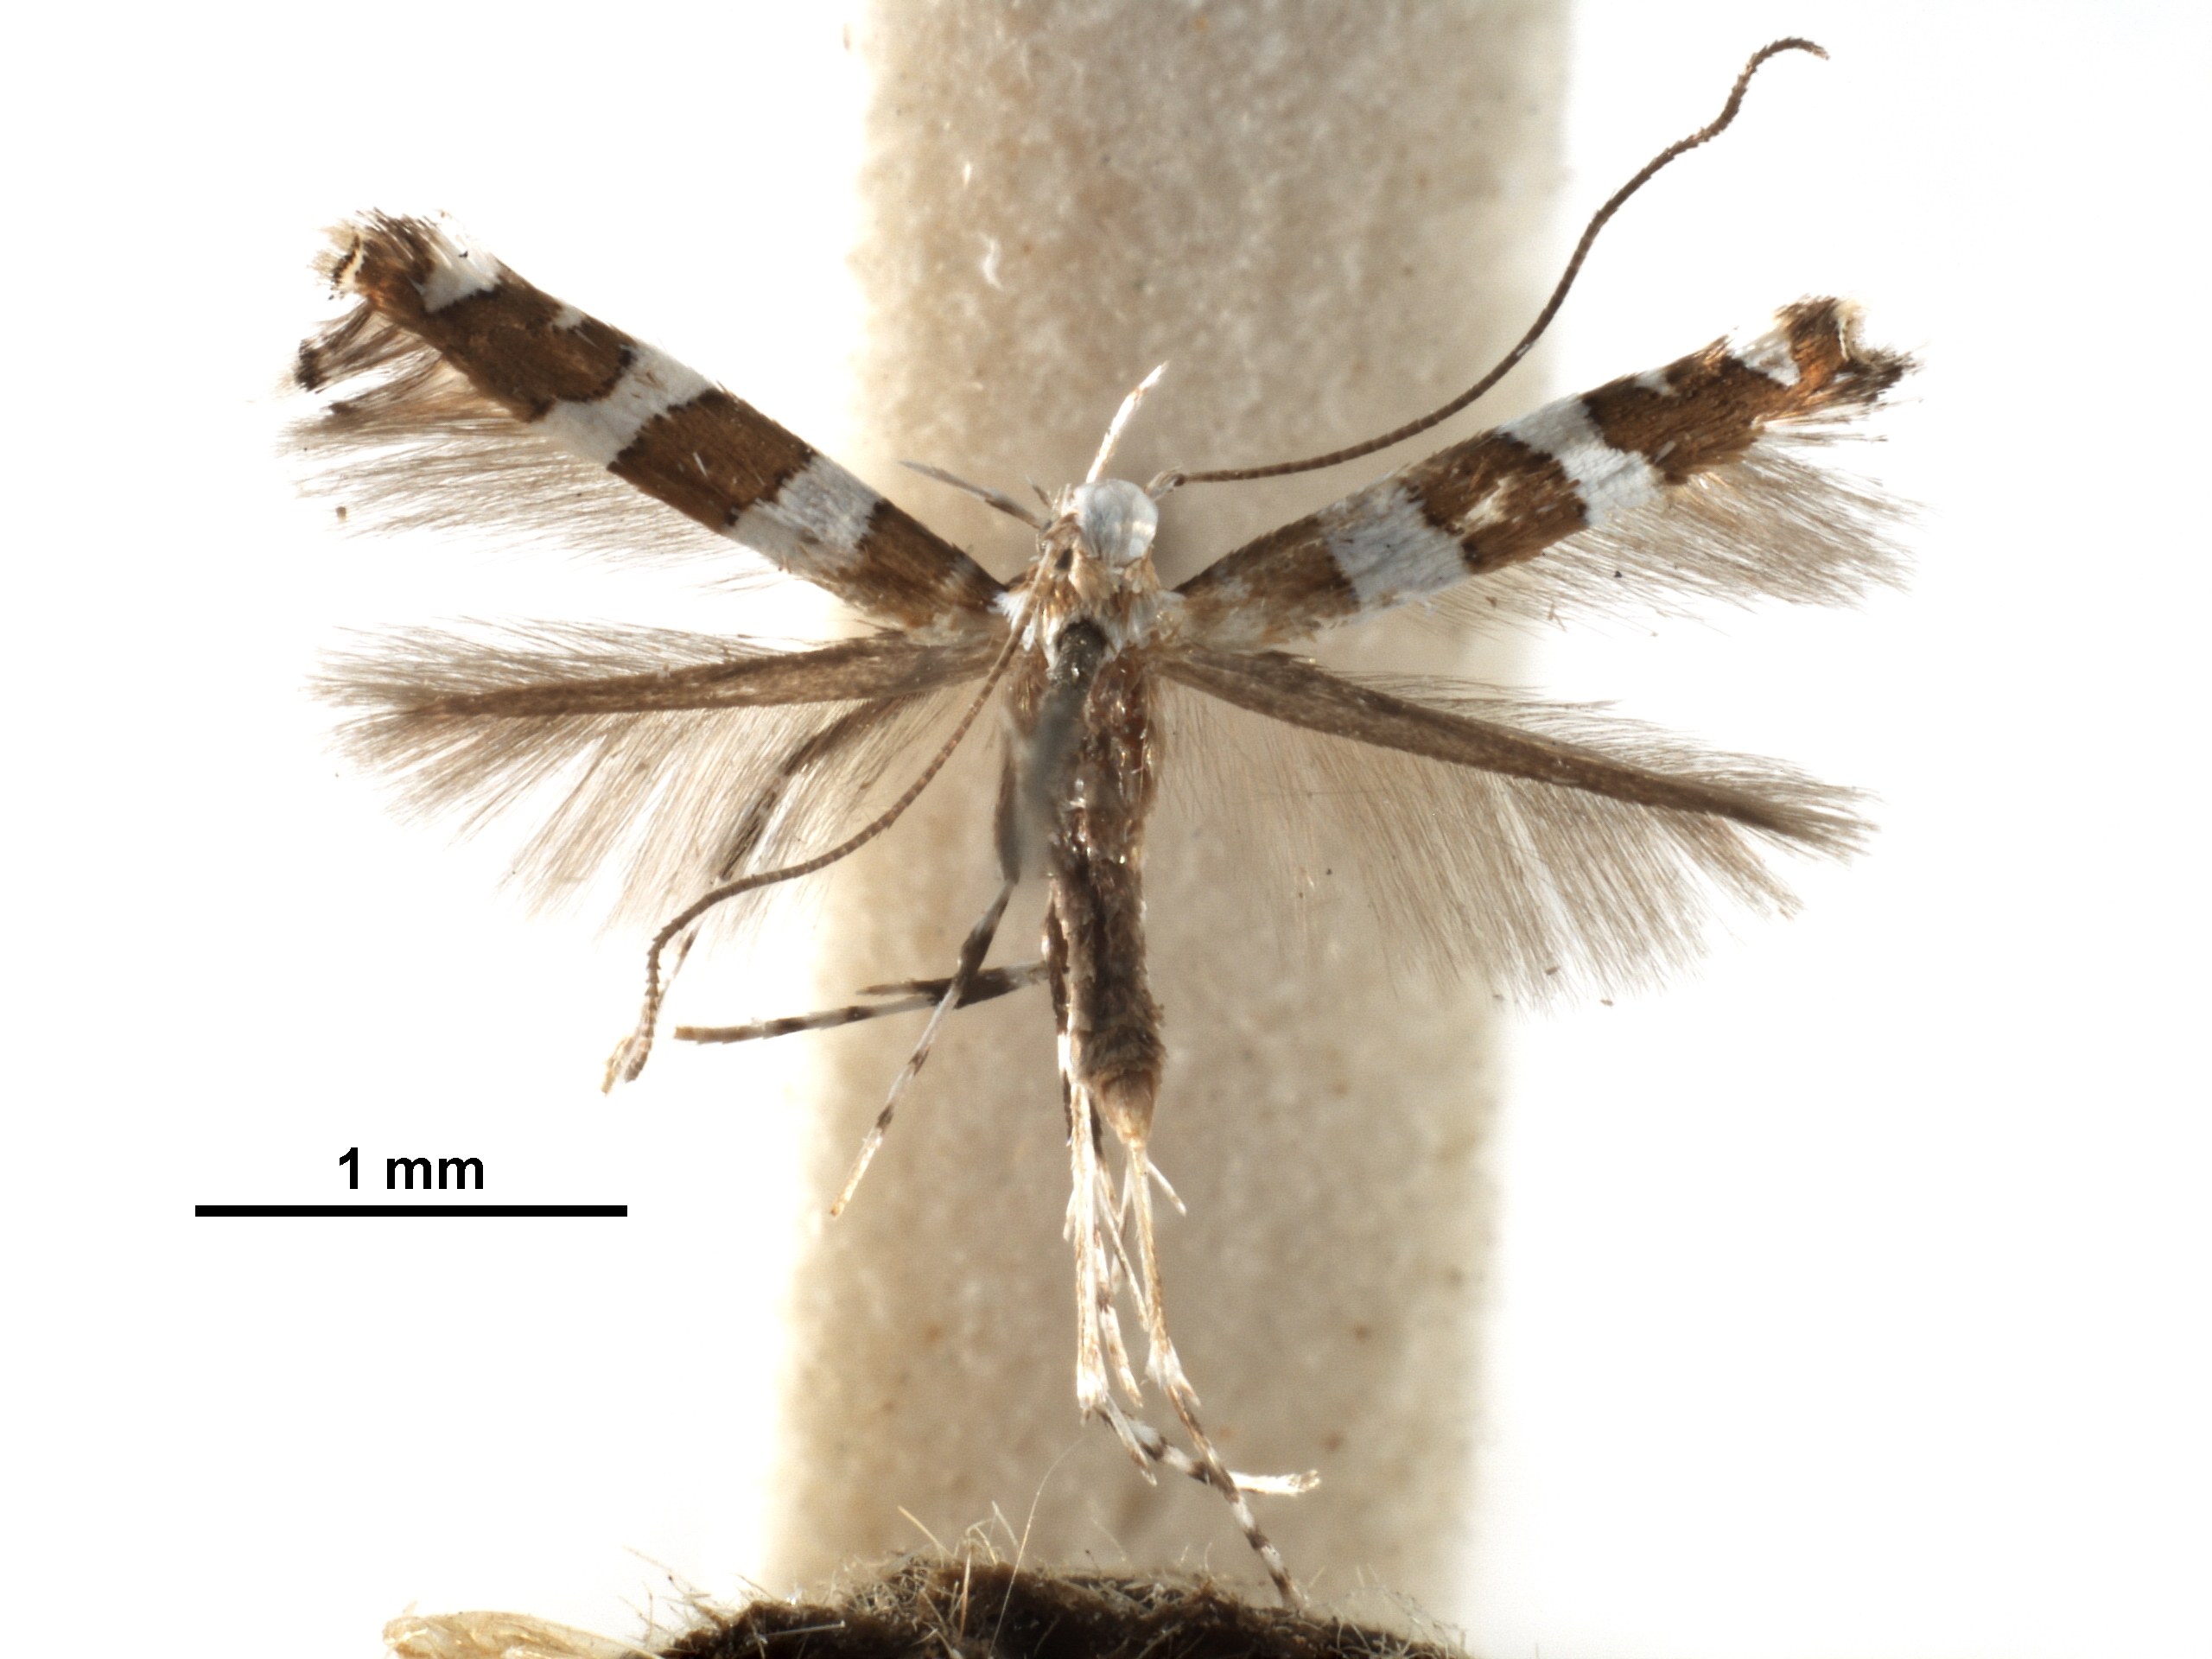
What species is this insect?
Telamoptilia hemistacta
